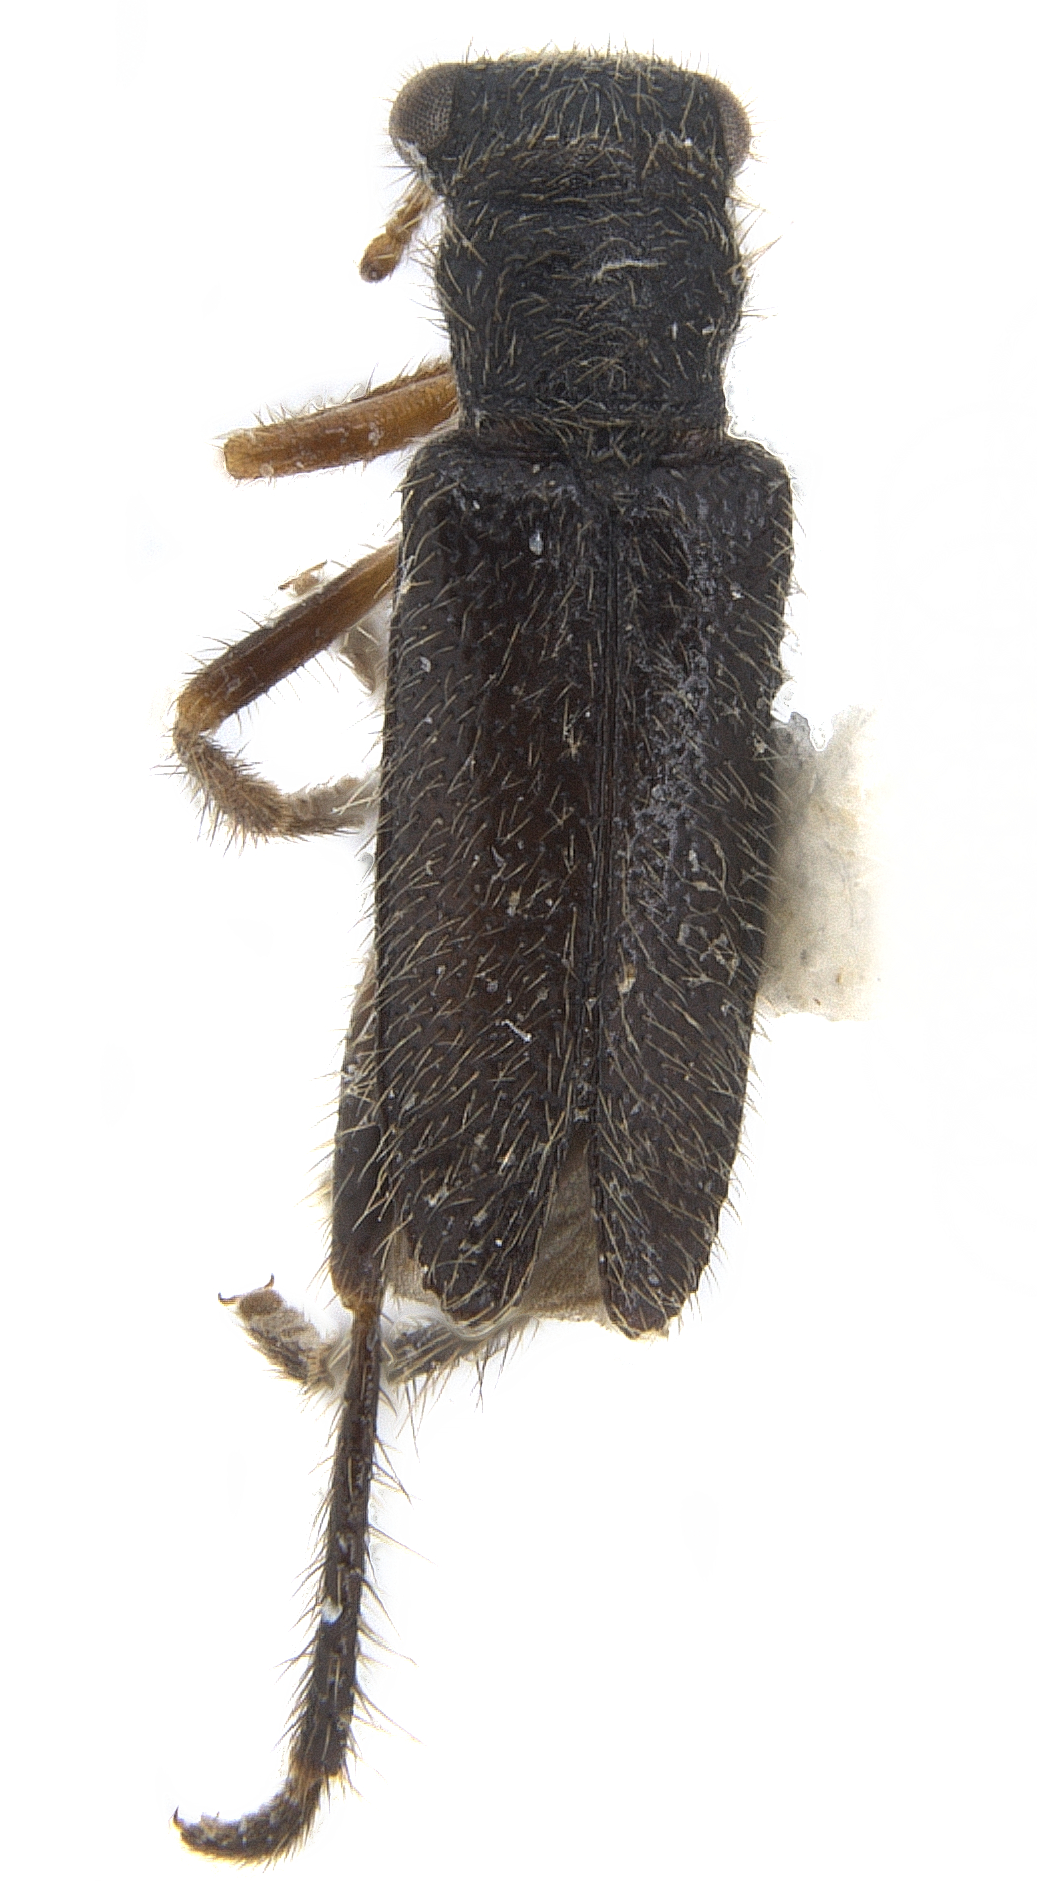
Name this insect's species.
Wolcottia pedalis
